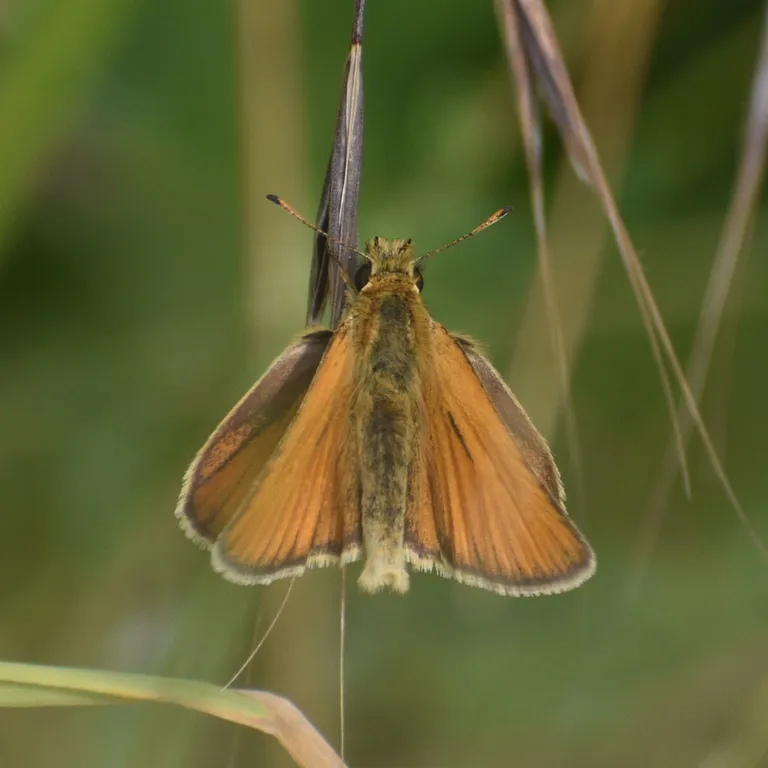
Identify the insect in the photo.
Thymelicus lineola
